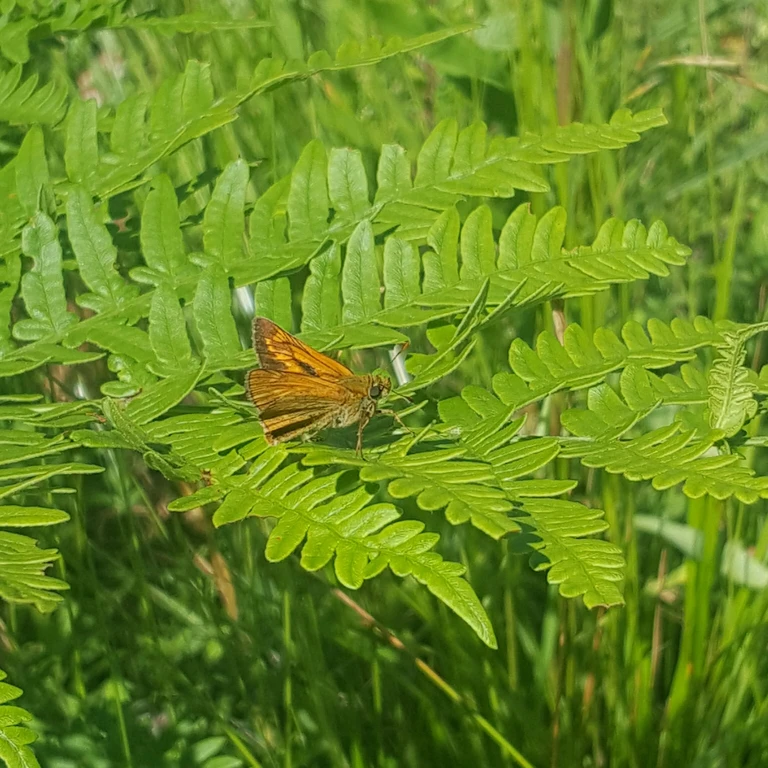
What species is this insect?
Ochlodes sylvanus (also Ochlodes venata)
